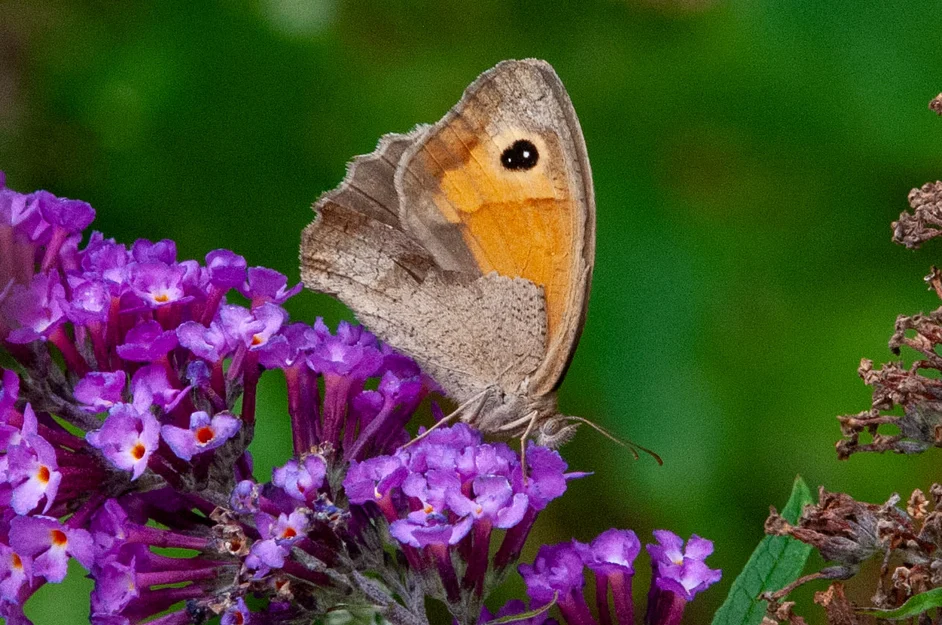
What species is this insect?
Maniola jurtina
